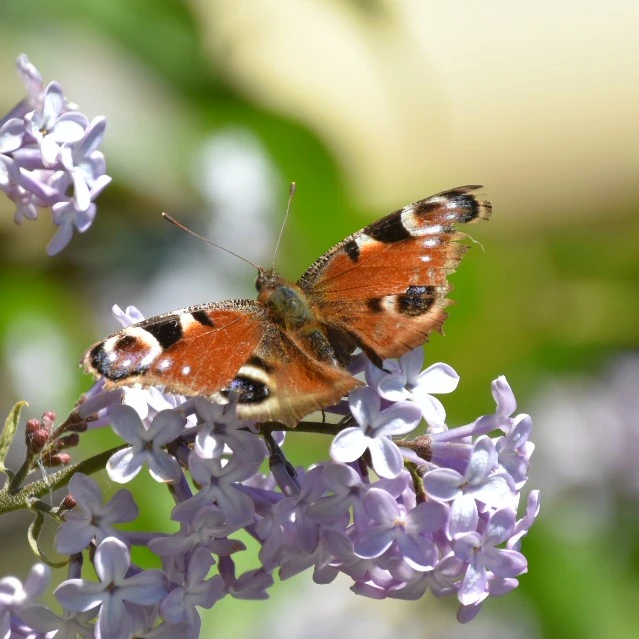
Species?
Aglais io
